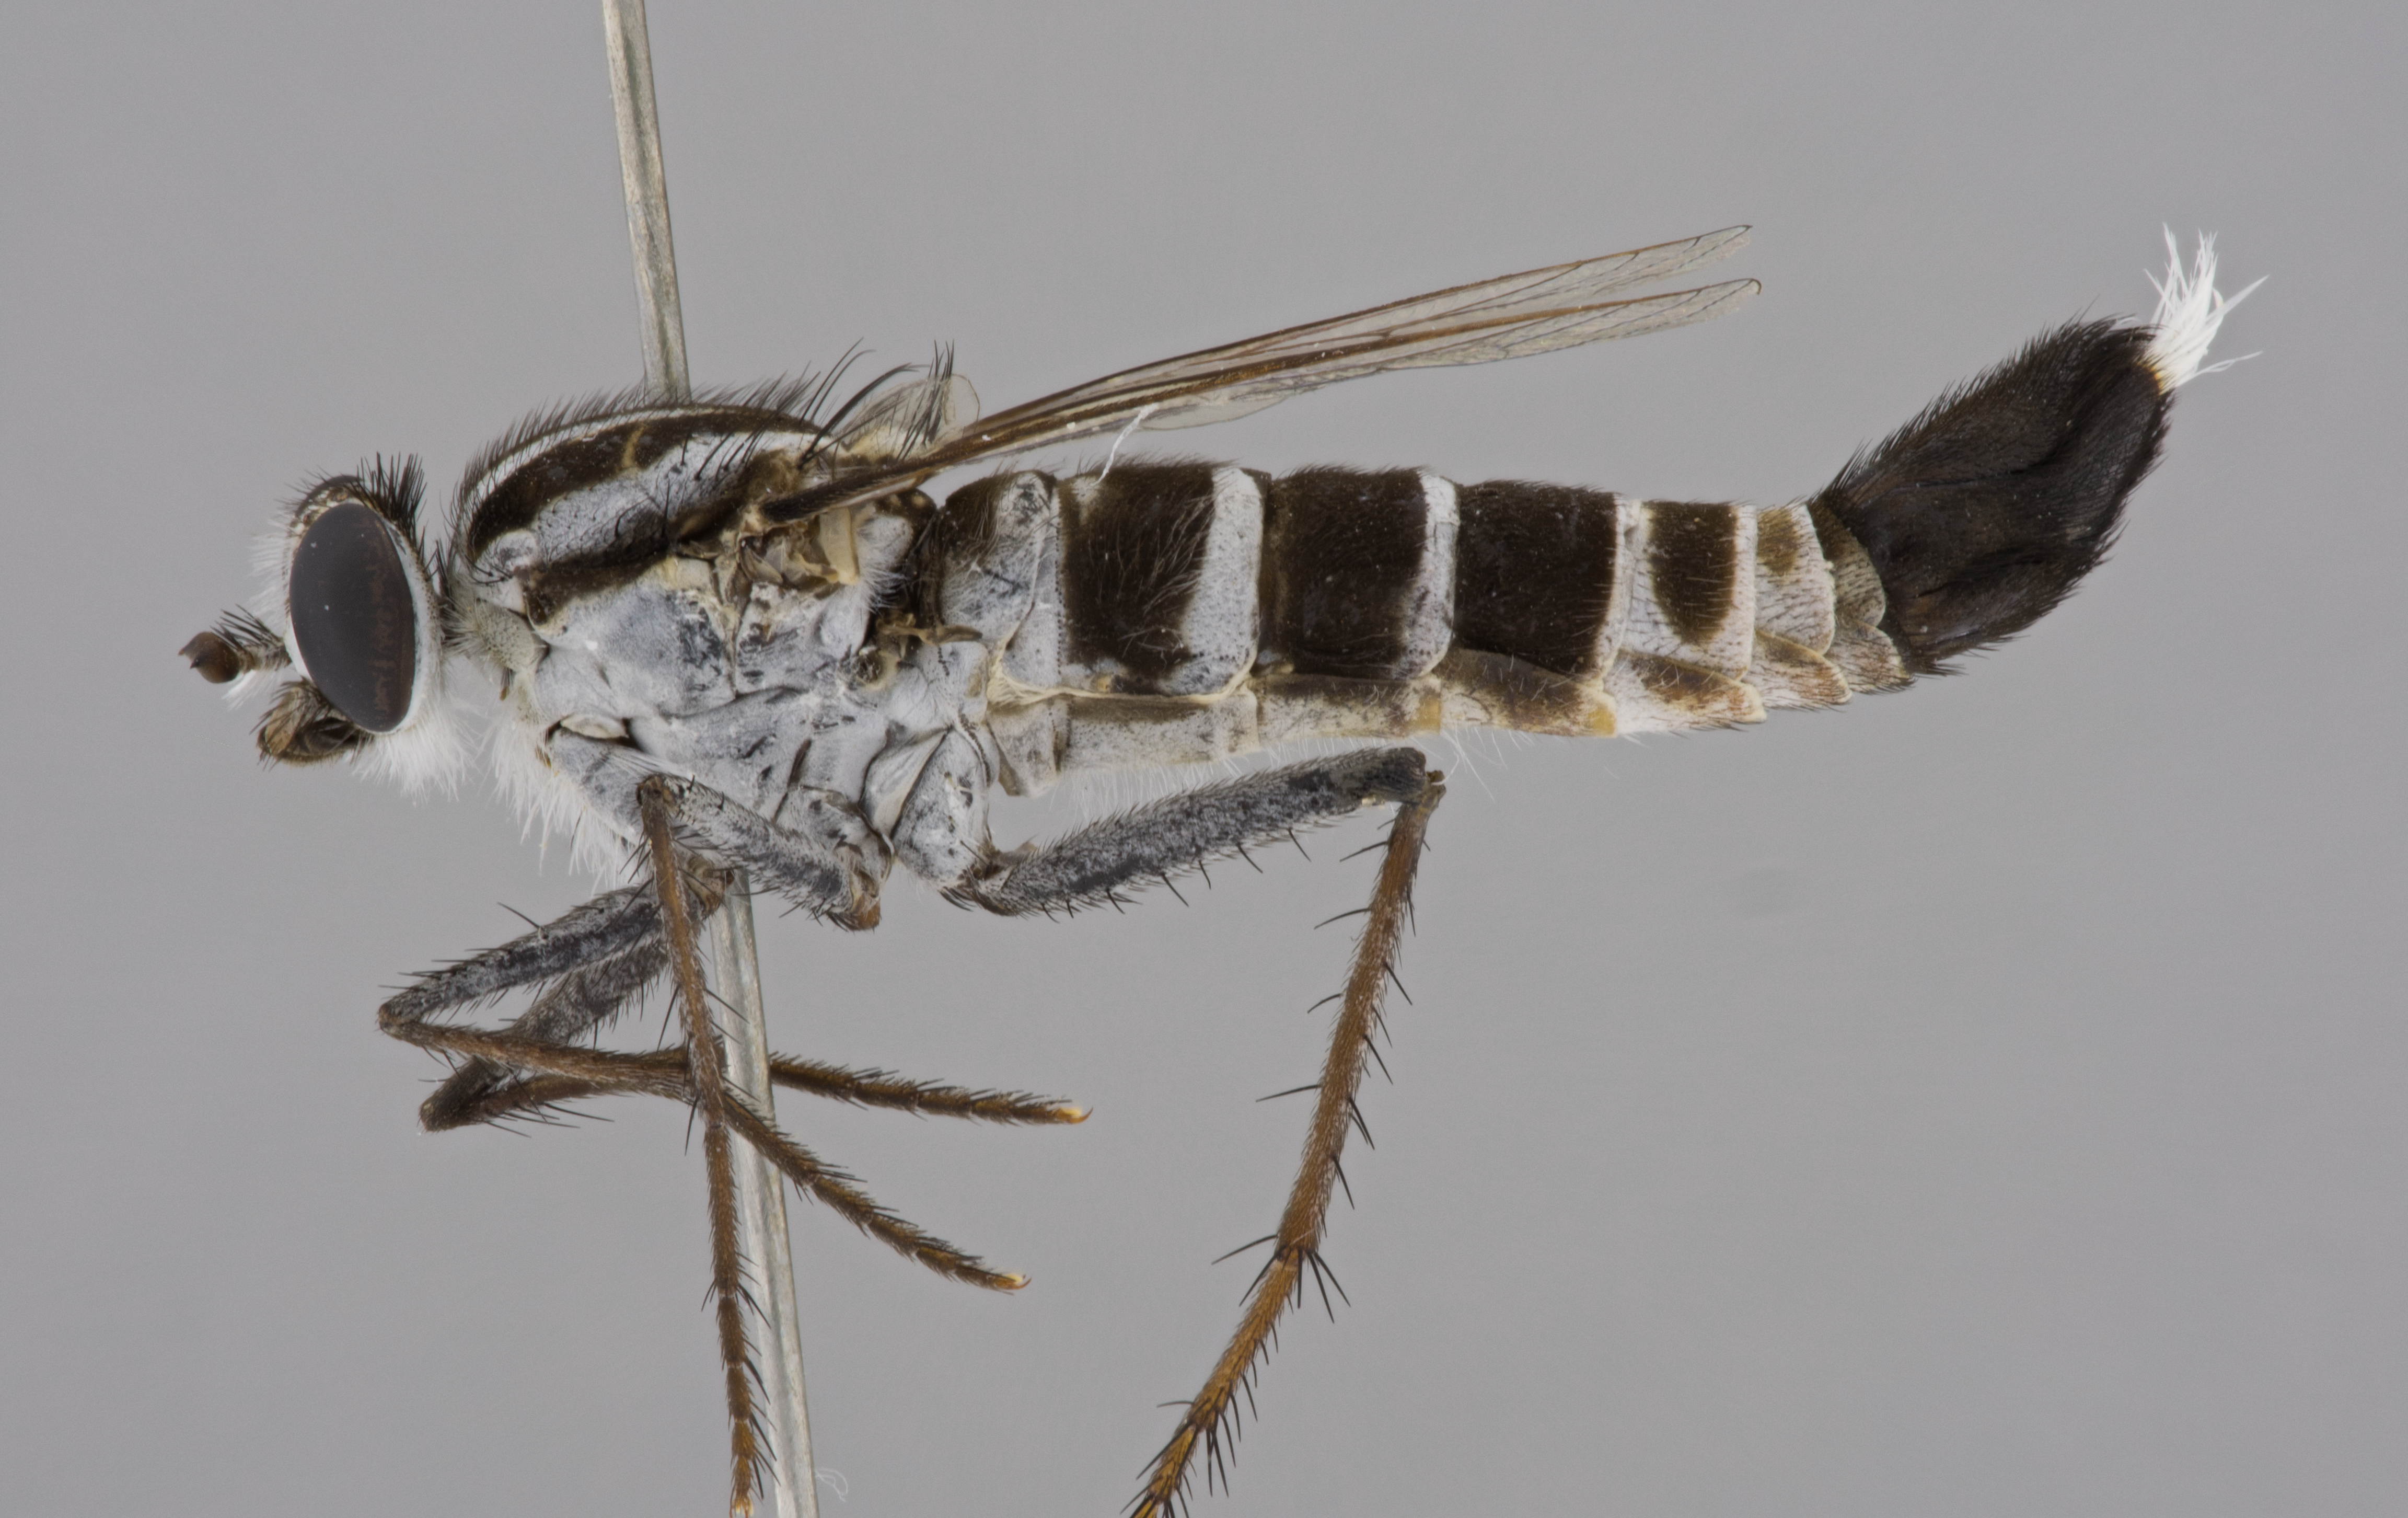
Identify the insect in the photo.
Apiocera braunsi
